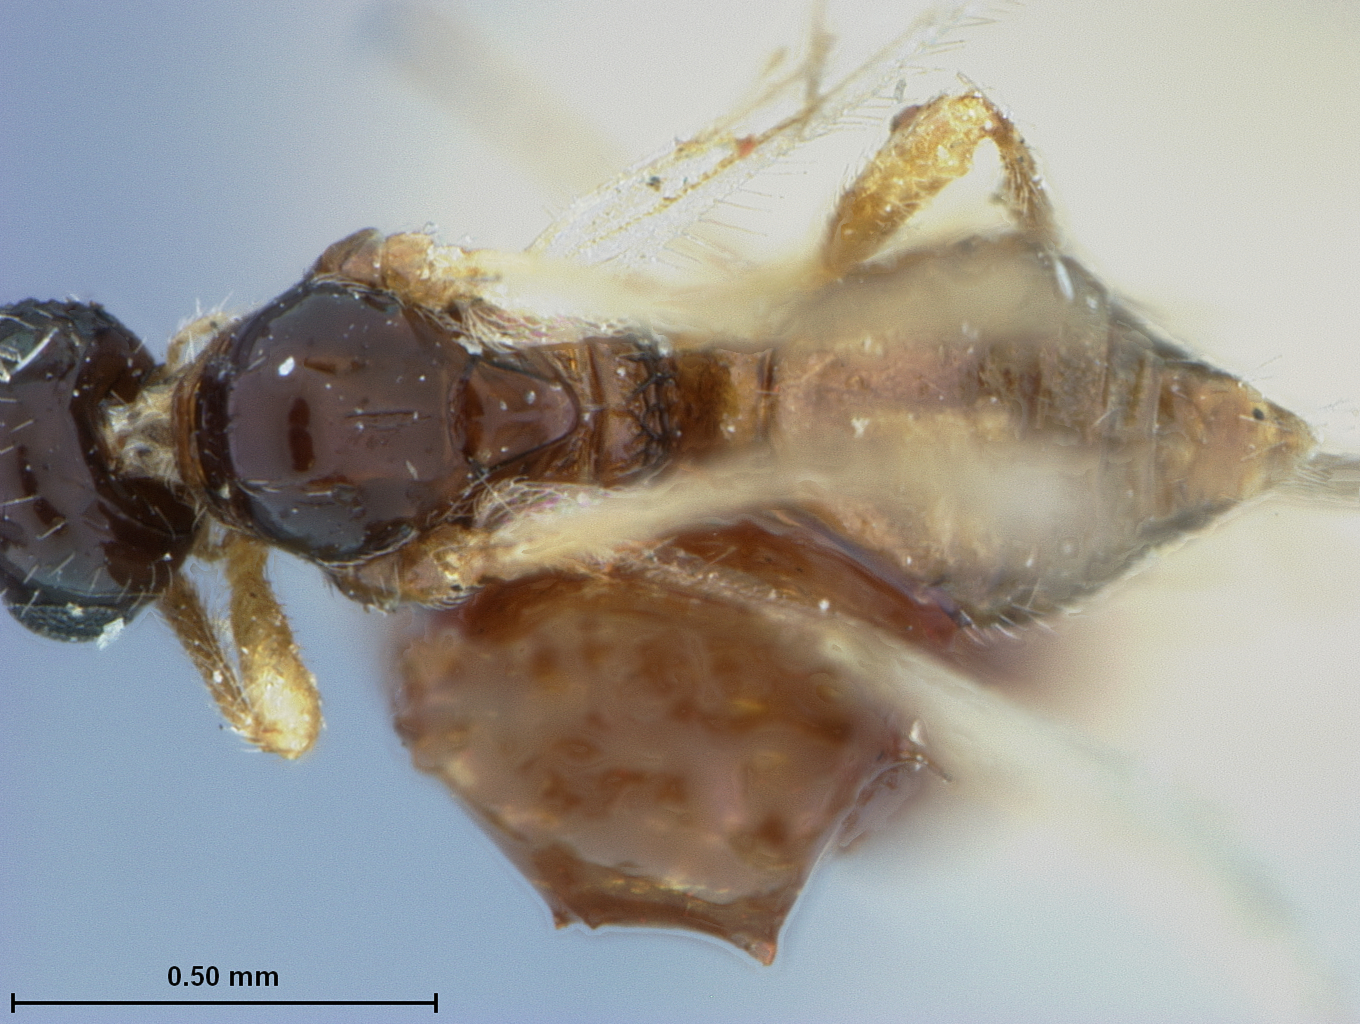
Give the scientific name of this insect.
Hormius pallidipes
